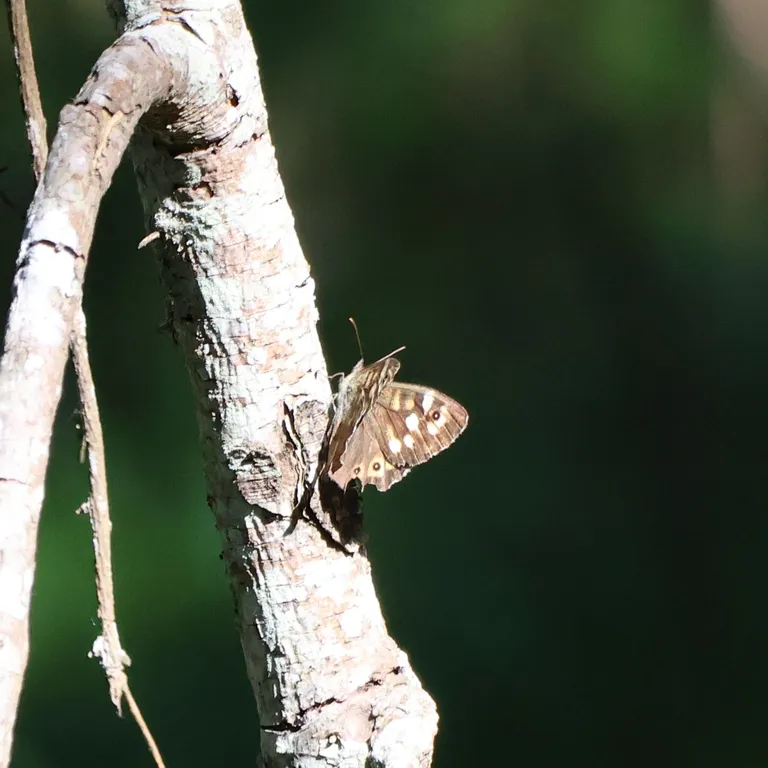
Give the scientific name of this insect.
Pararge aegeria
